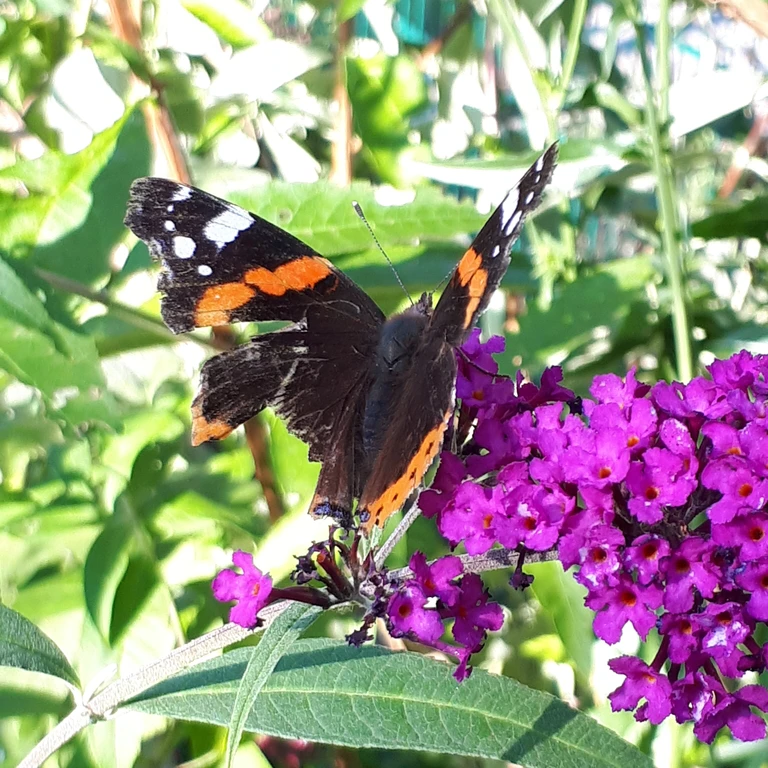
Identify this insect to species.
Vanessa atalanta
